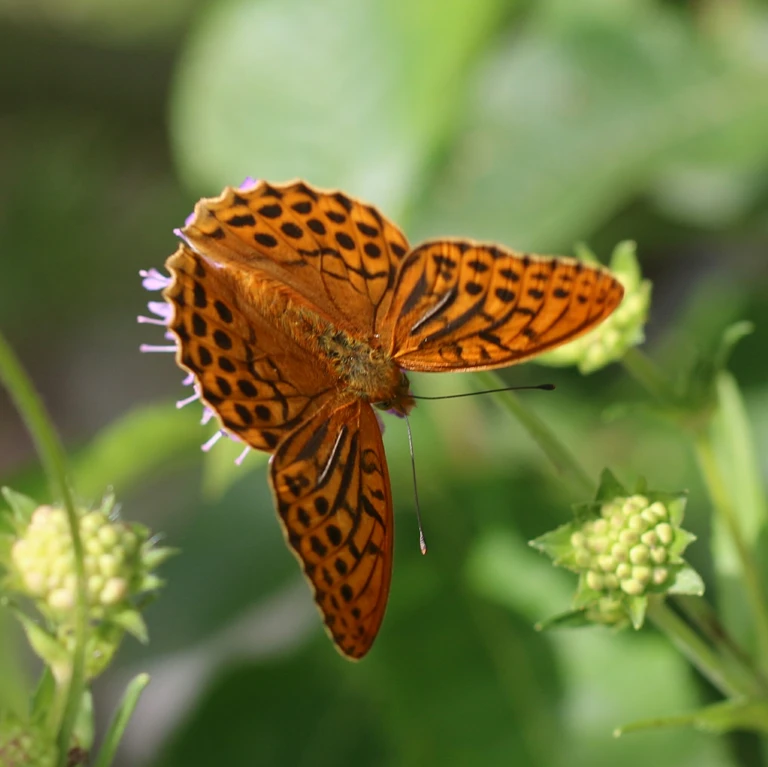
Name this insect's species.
Argynnis paphia
